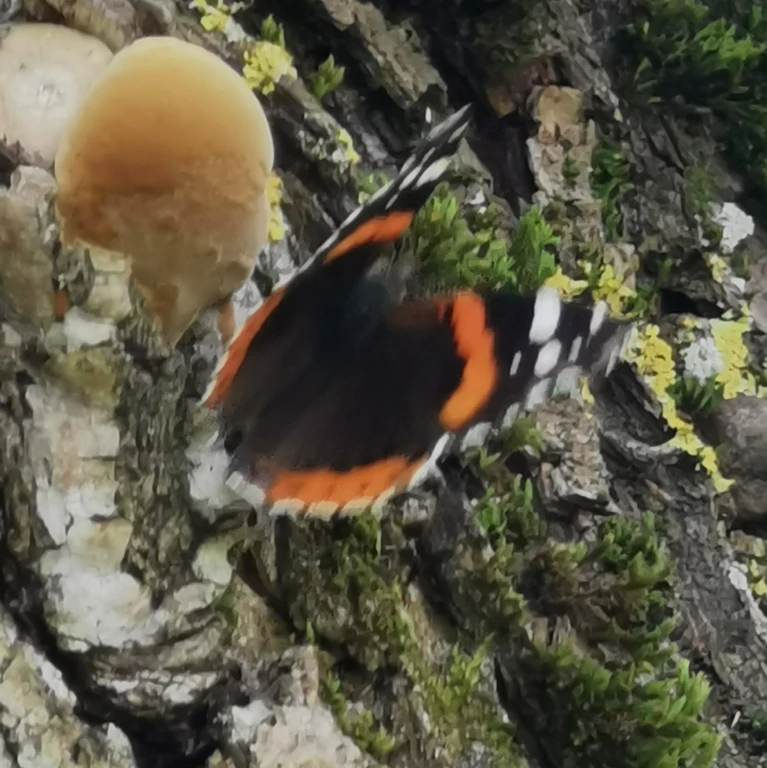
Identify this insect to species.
Vanessa atalanta
